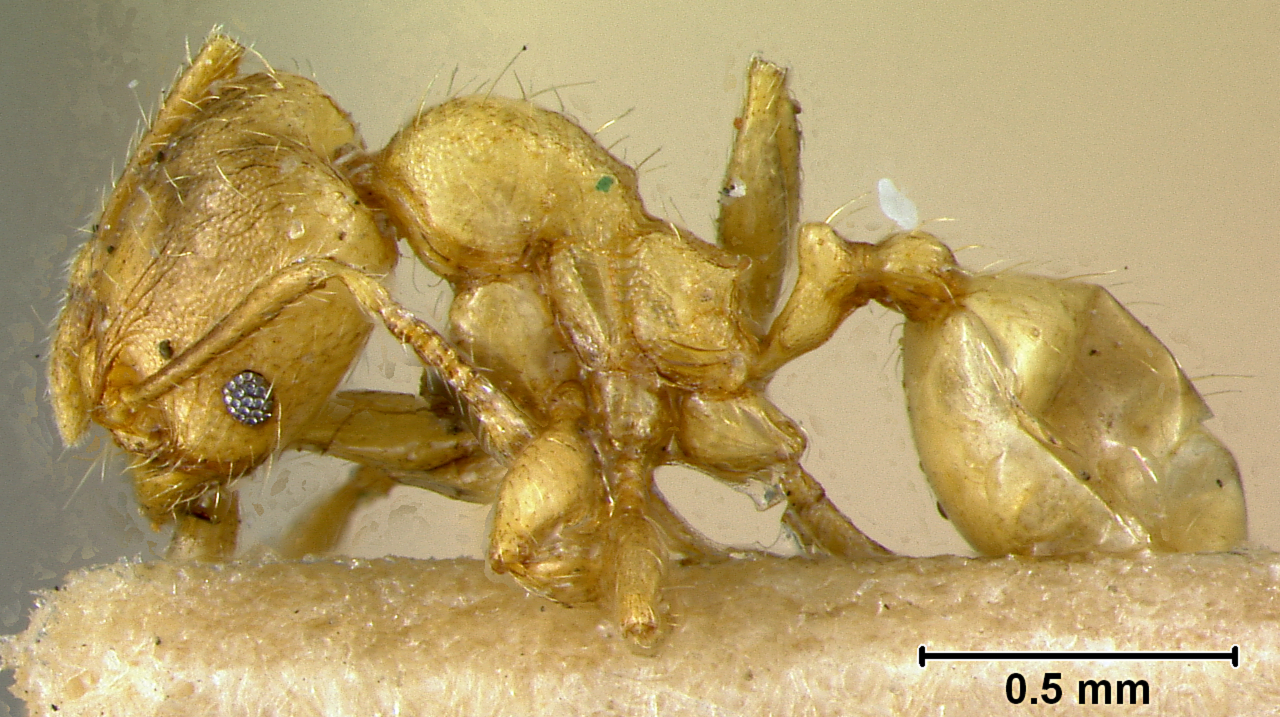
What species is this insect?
Pheidole chalca
